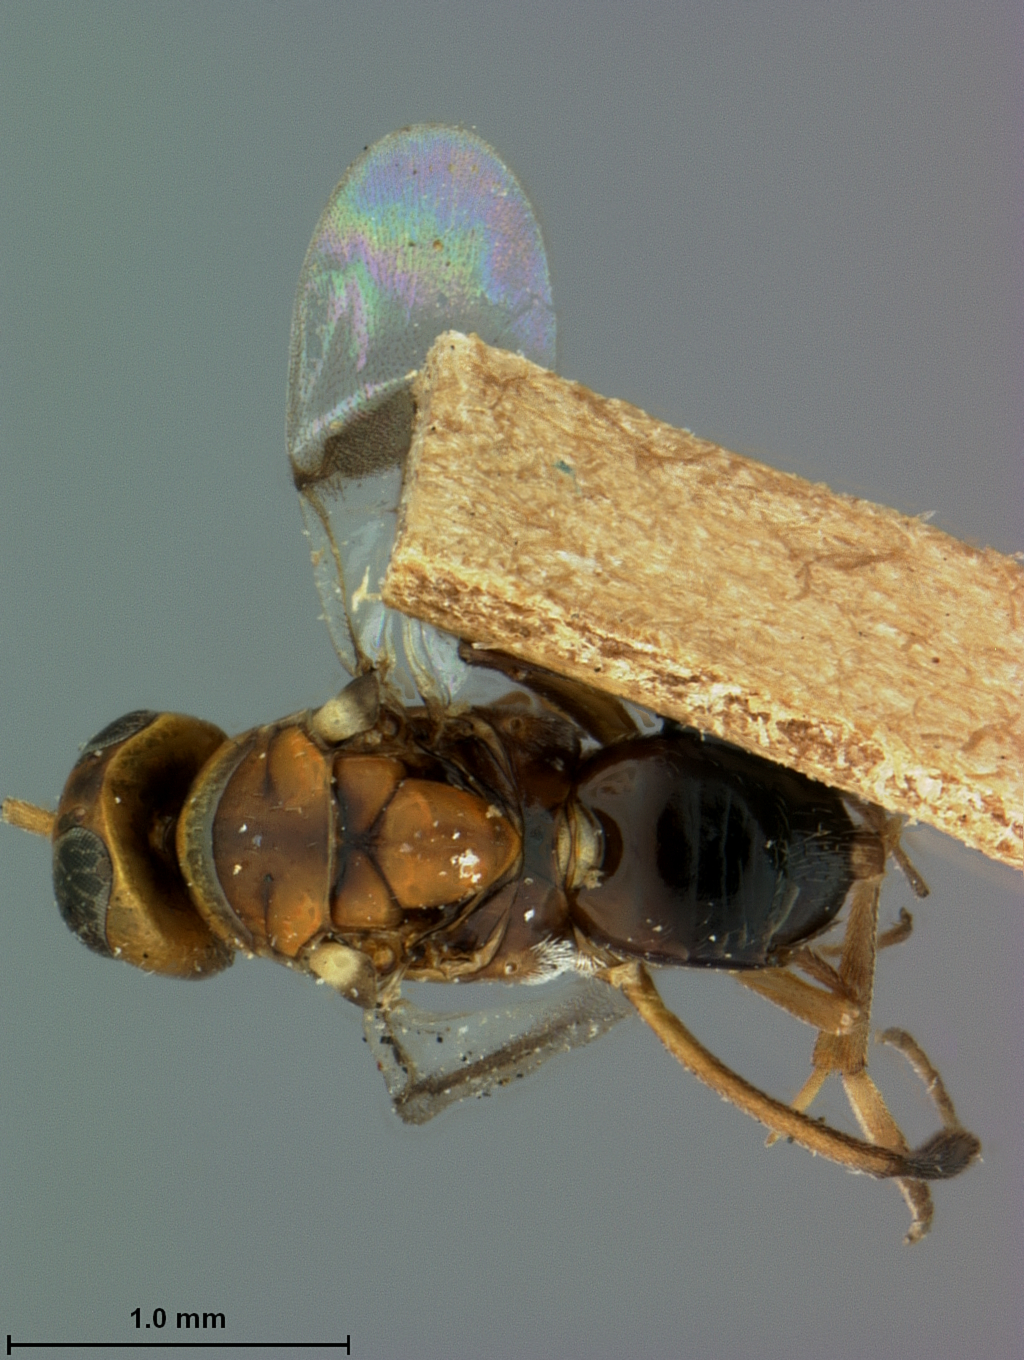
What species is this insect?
Isodromus atriventris
